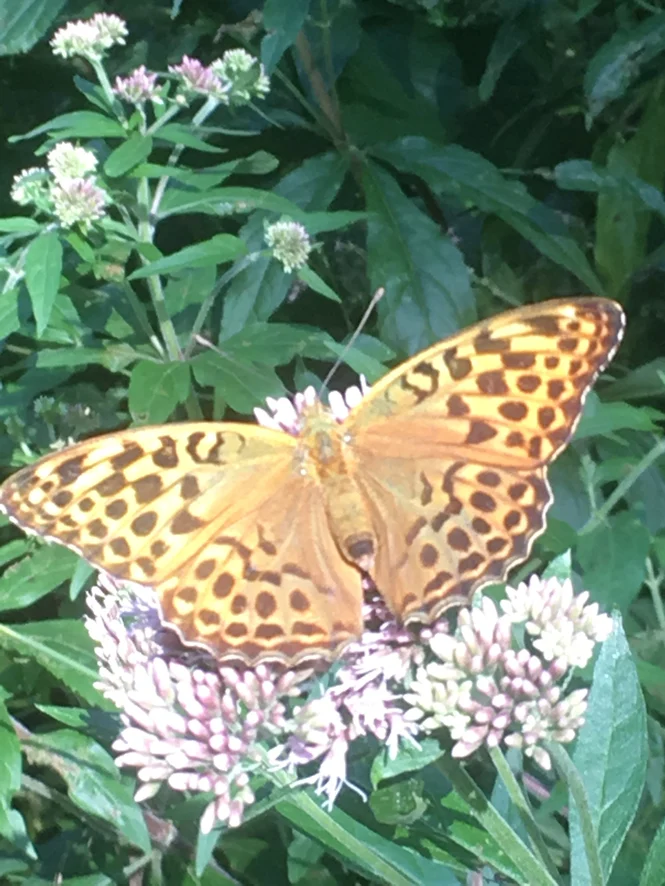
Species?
Argynnis paphia
